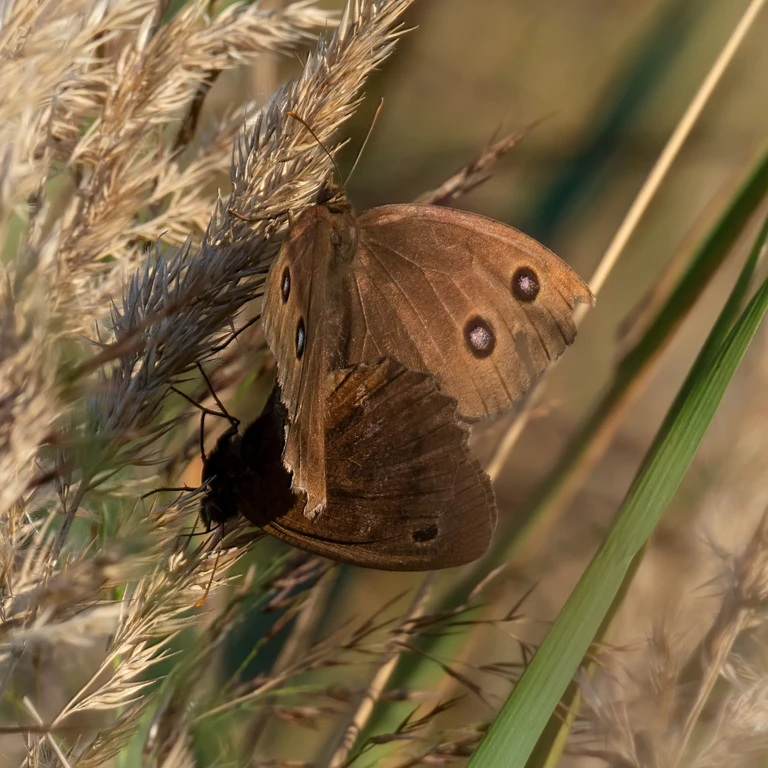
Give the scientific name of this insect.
Minois dryas
